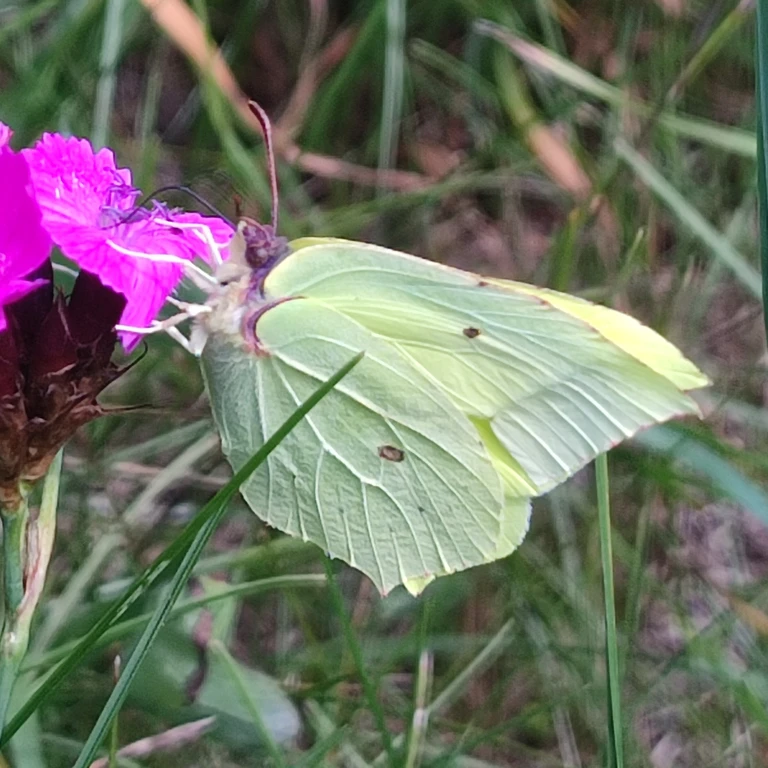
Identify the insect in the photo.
Gonepteryx rhamni
